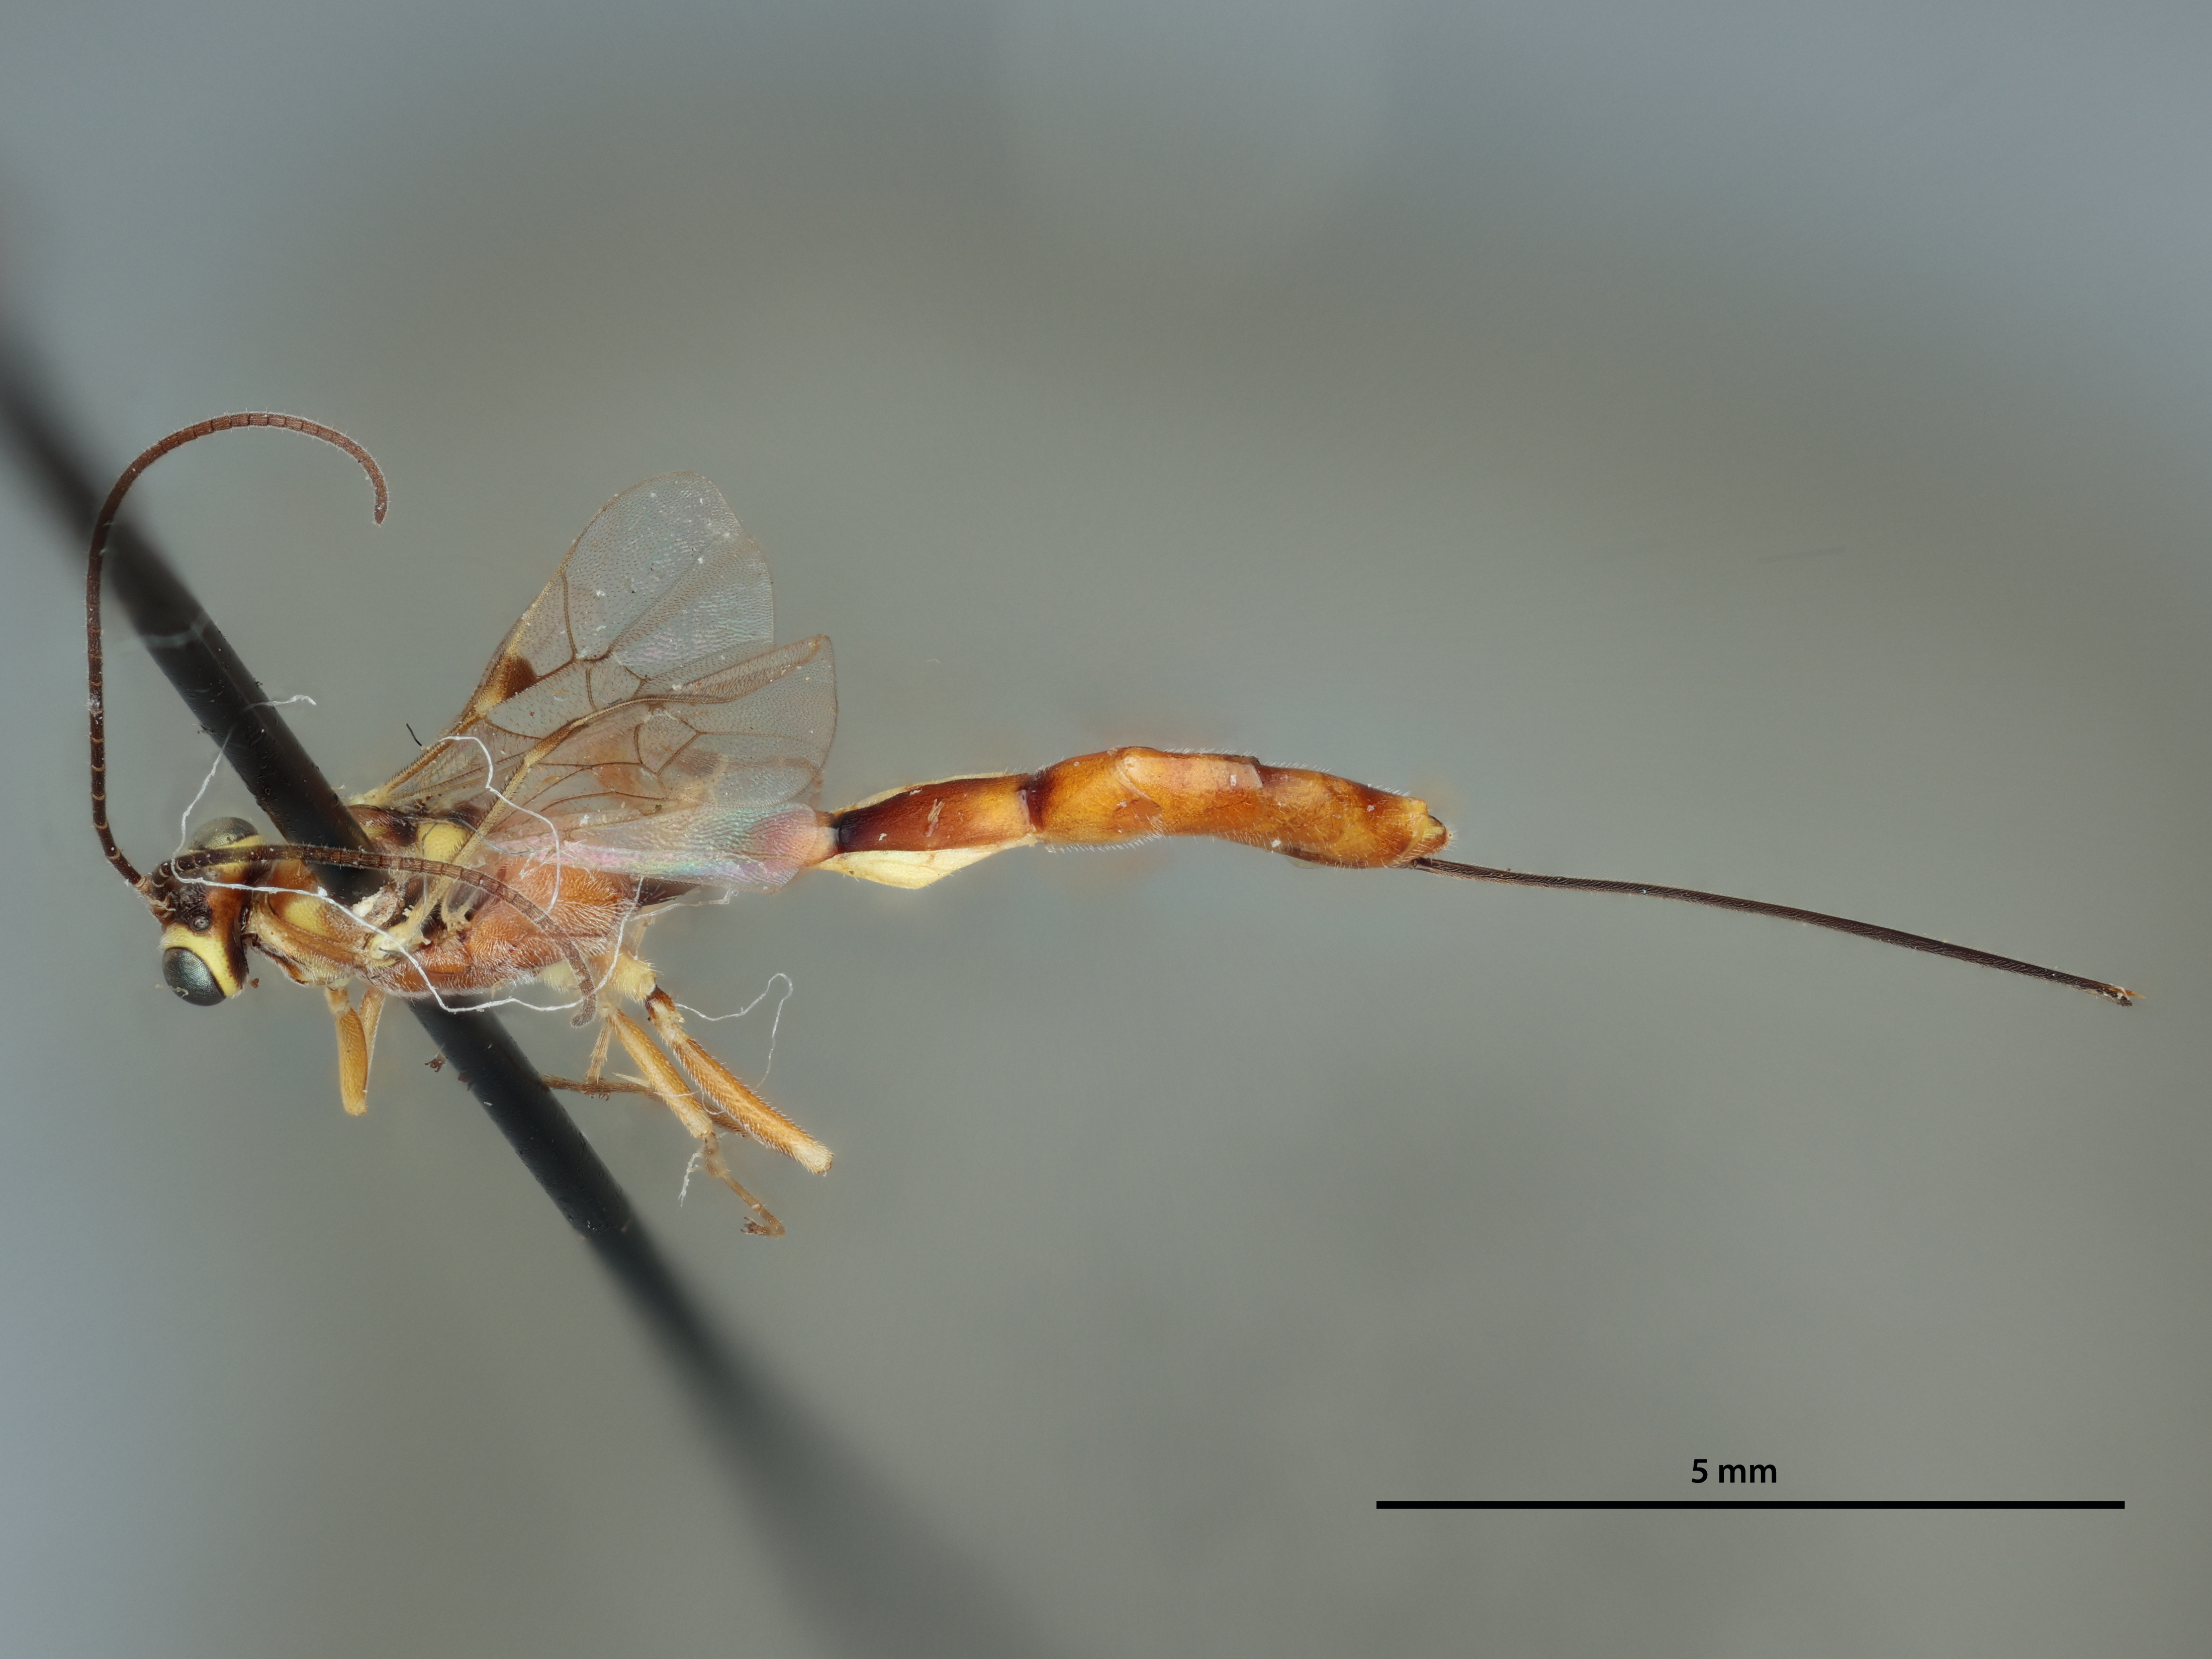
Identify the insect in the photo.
Cremastus seitulus
